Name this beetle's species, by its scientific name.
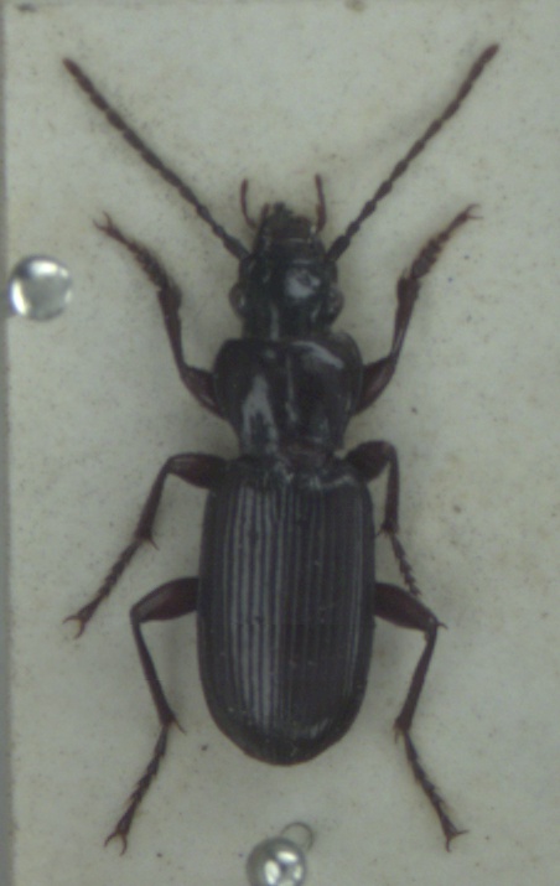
Pterostichus macer
